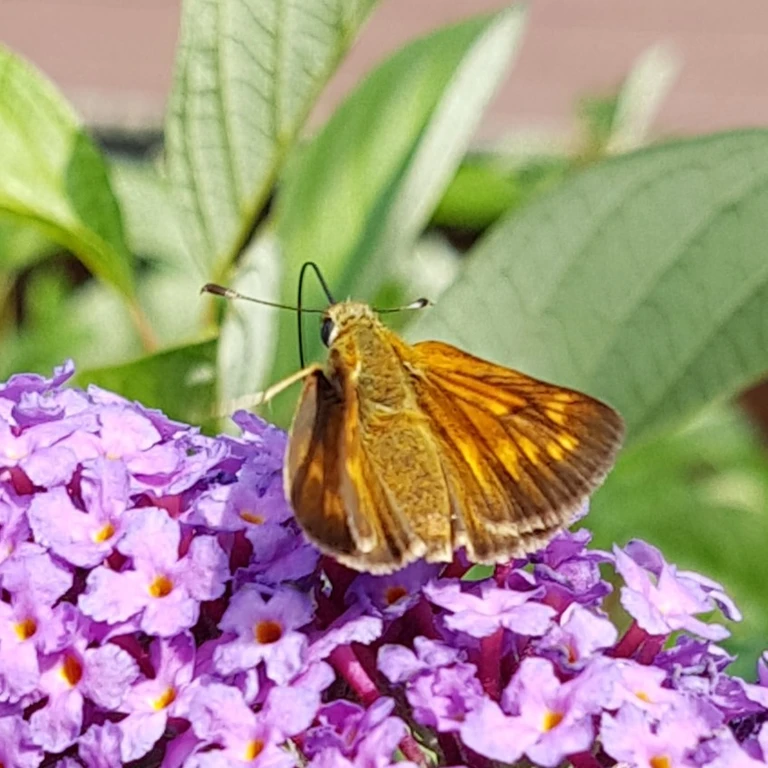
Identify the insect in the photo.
Ochlodes sylvanus (also Ochlodes venata)
